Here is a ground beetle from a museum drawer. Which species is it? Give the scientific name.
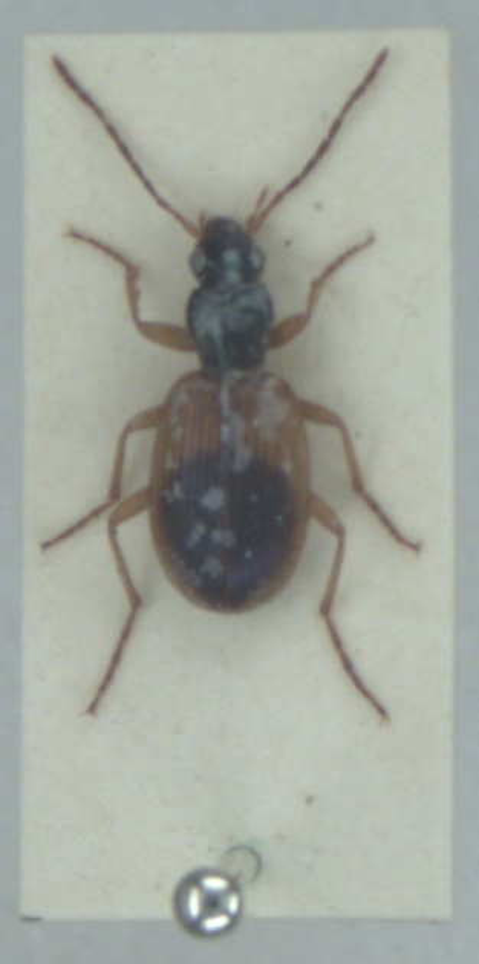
Anchomenus dorsalis
